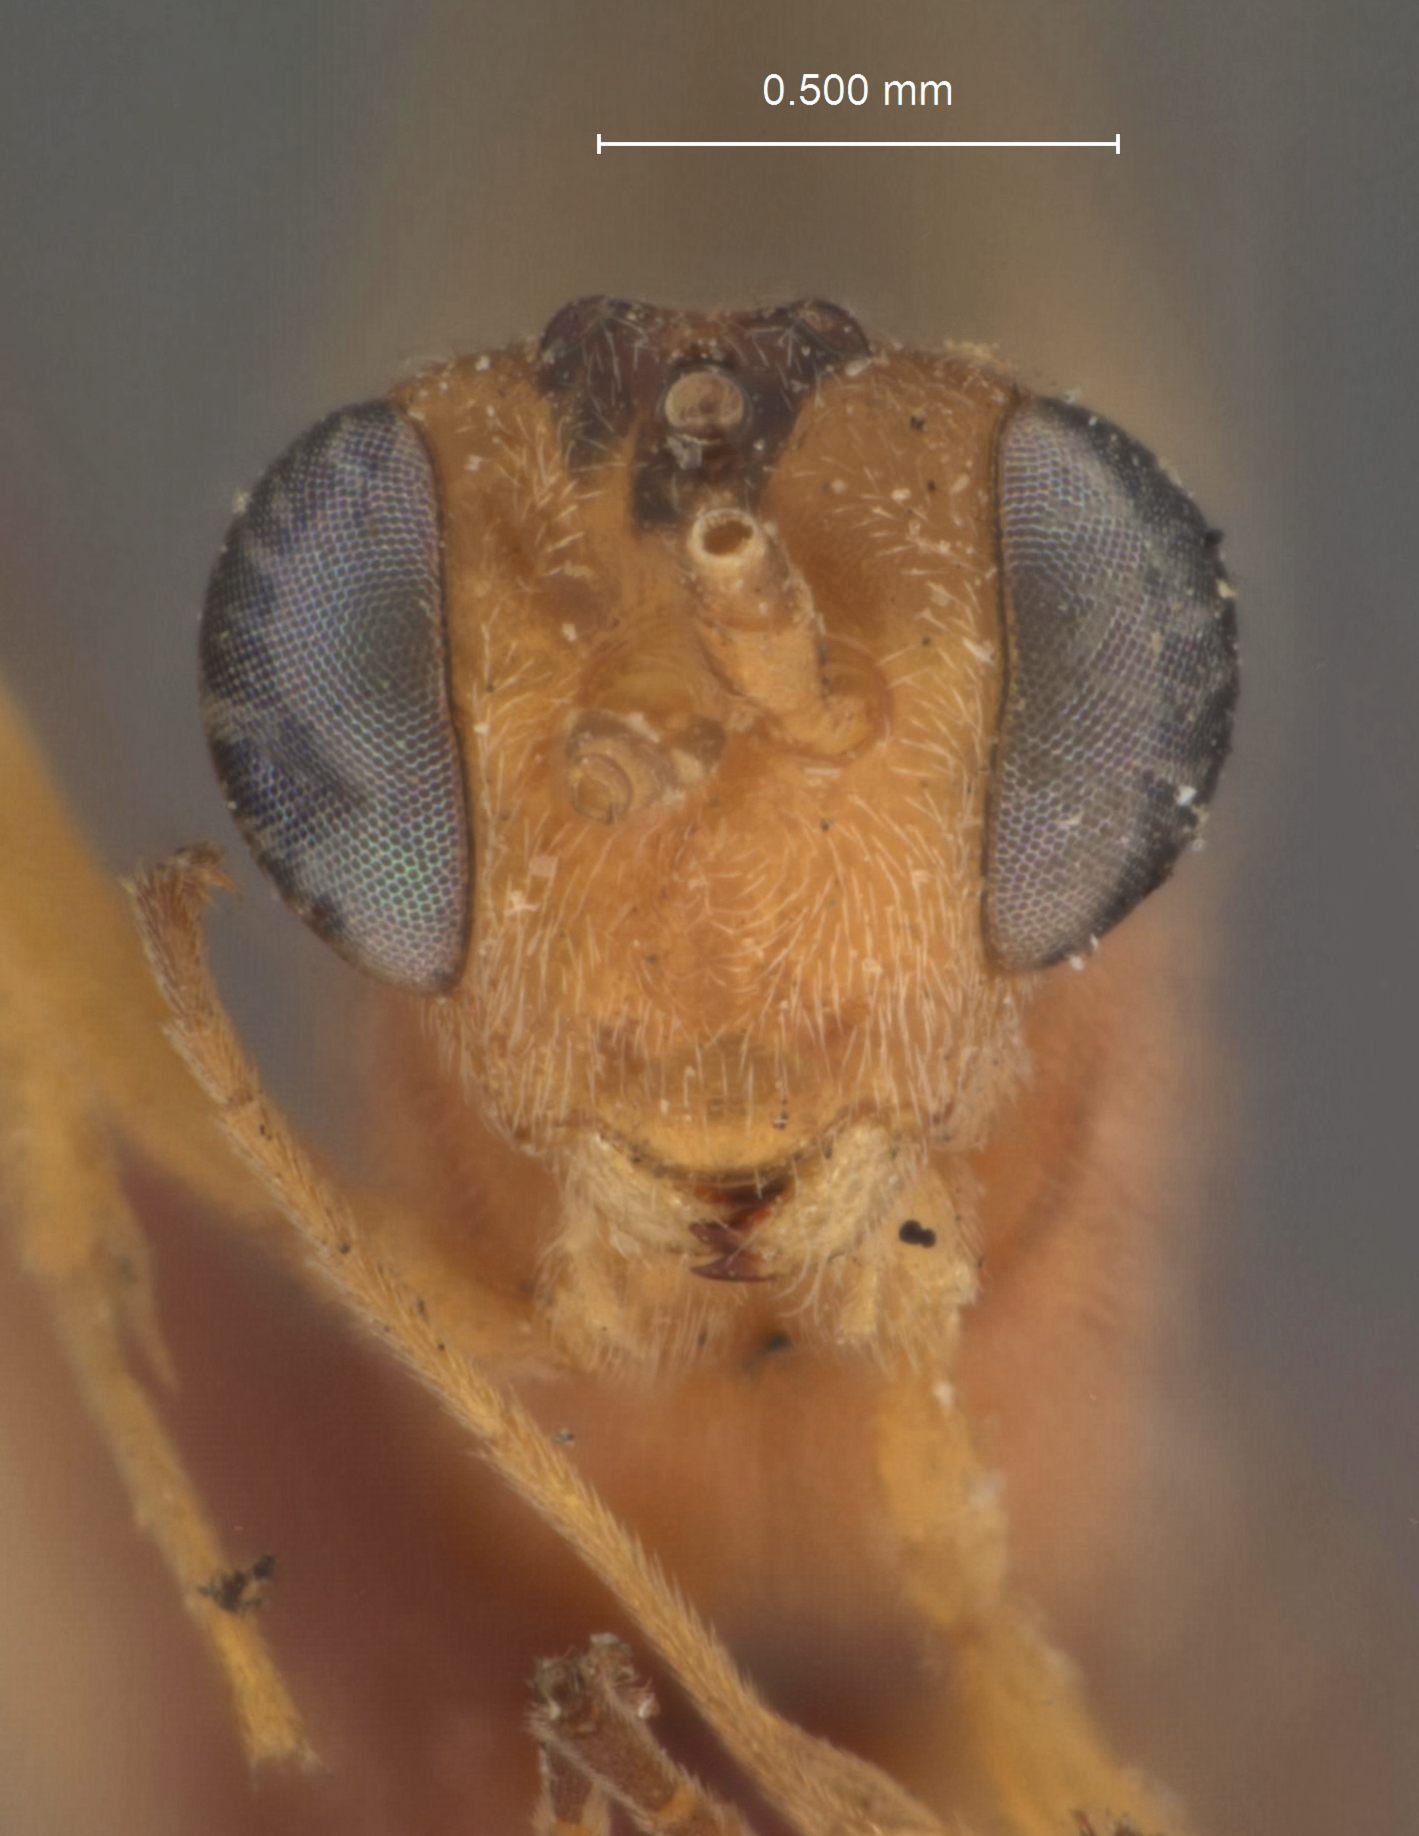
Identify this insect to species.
Pristomerus melleus
